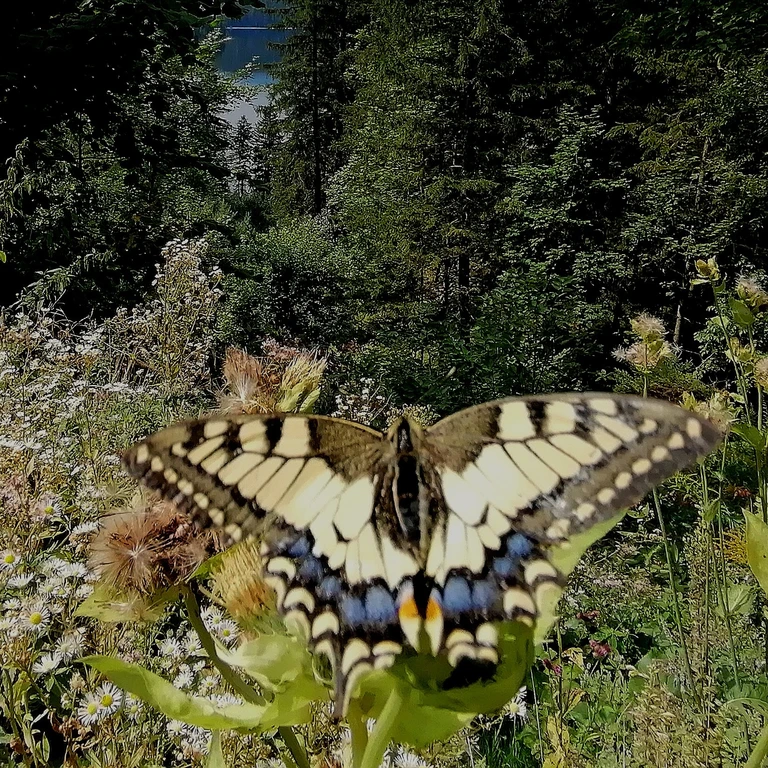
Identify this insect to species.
Papilio machaon
